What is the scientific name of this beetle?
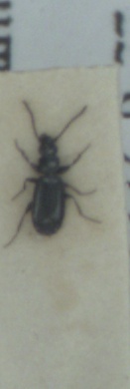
Microlestes maurus
